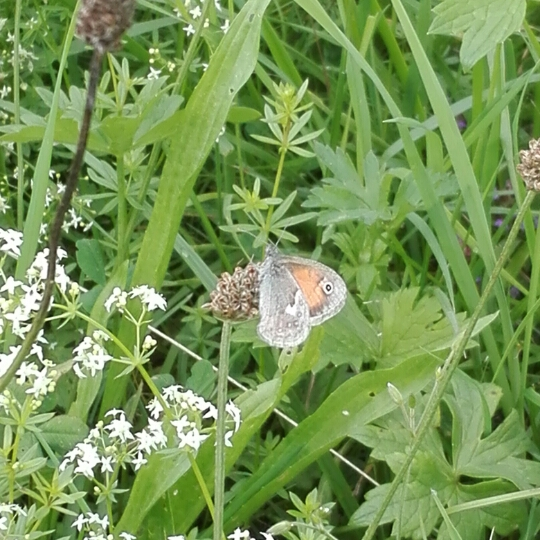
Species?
Coenonympha pamphilus
